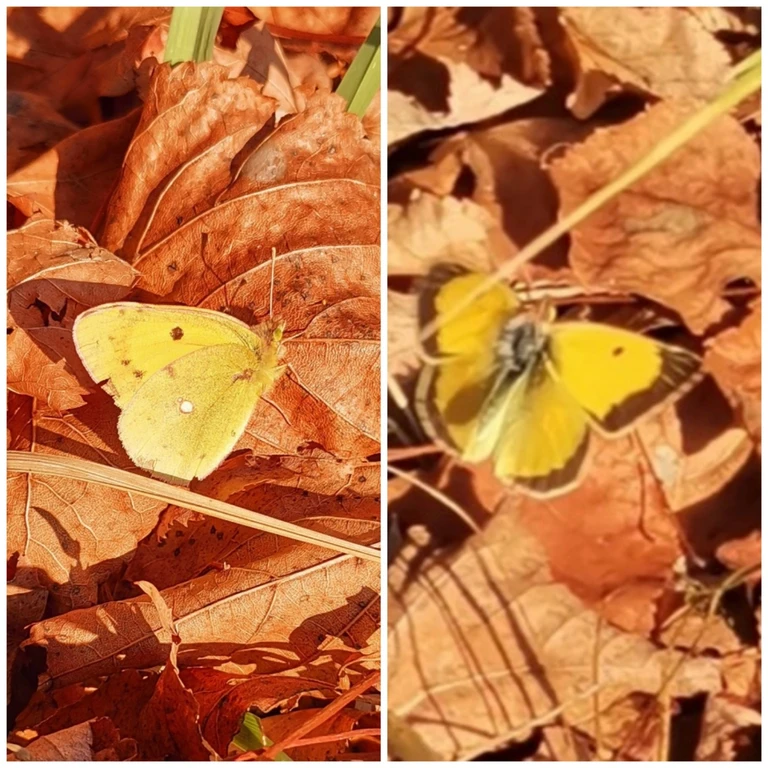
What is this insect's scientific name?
Colias croceus
